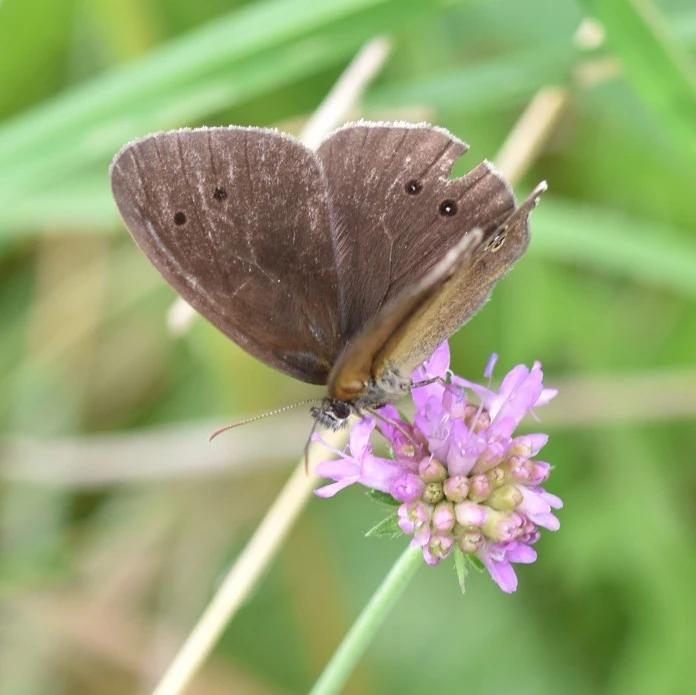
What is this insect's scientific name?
Aphantopus hyperantus
